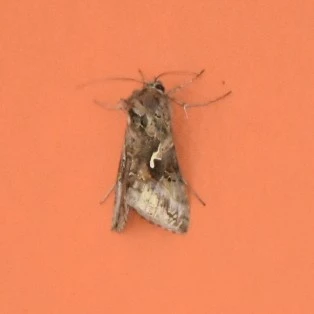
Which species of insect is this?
Autographa gamma
